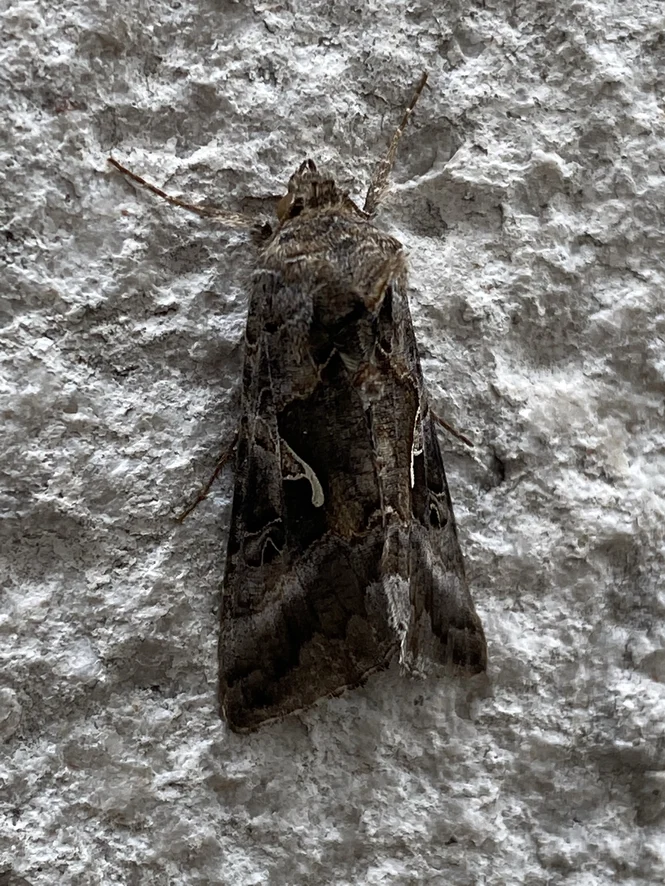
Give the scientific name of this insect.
Autographa gamma
